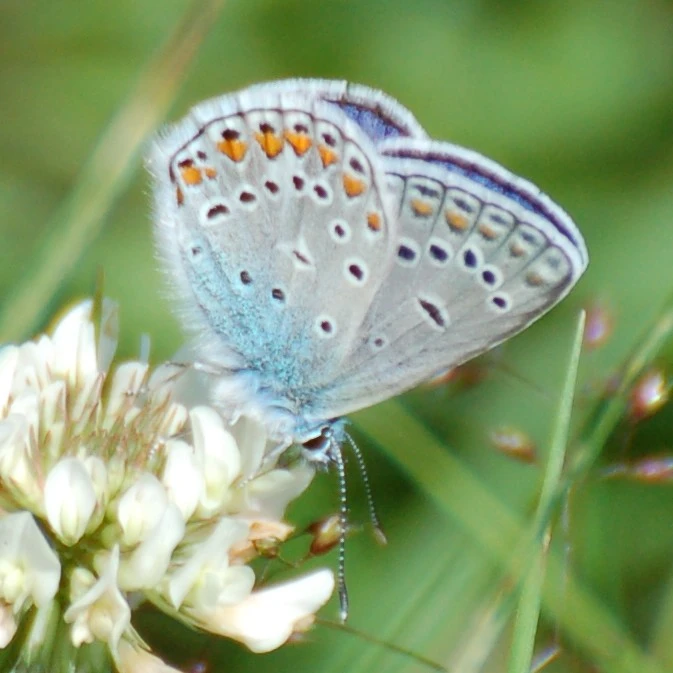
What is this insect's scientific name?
Polyommatus icarus
